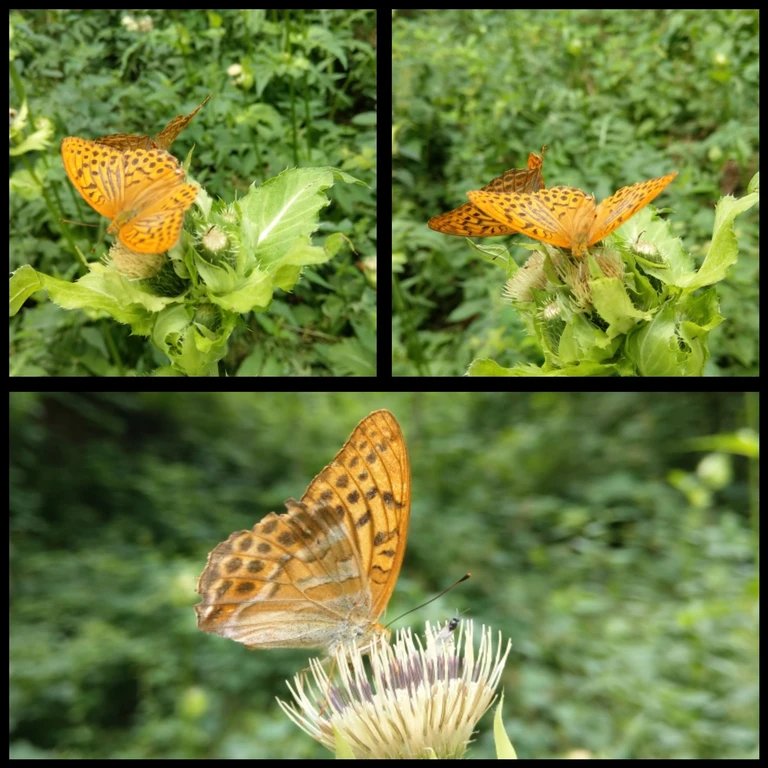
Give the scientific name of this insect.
Argynnis paphia
